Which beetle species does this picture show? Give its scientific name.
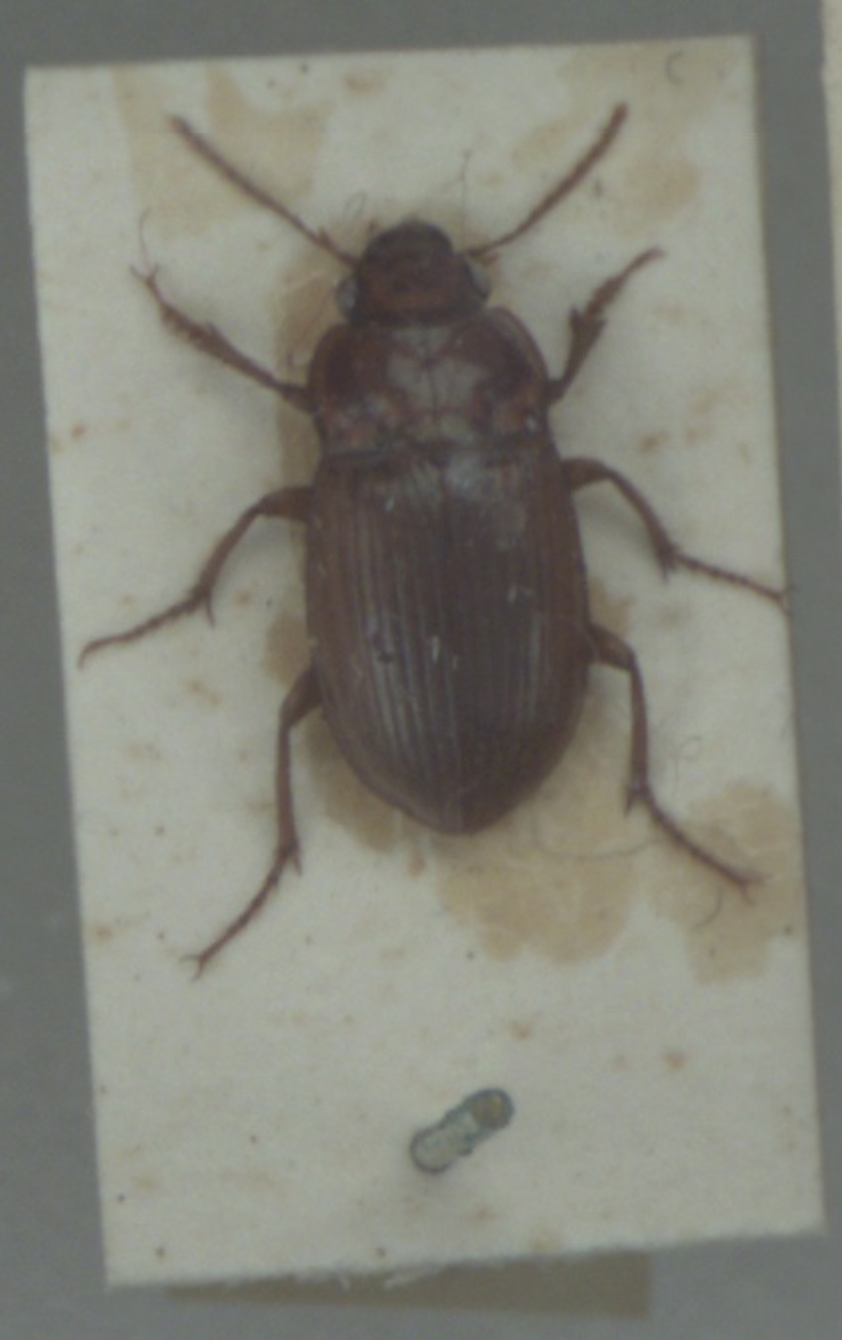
Amara fulva
